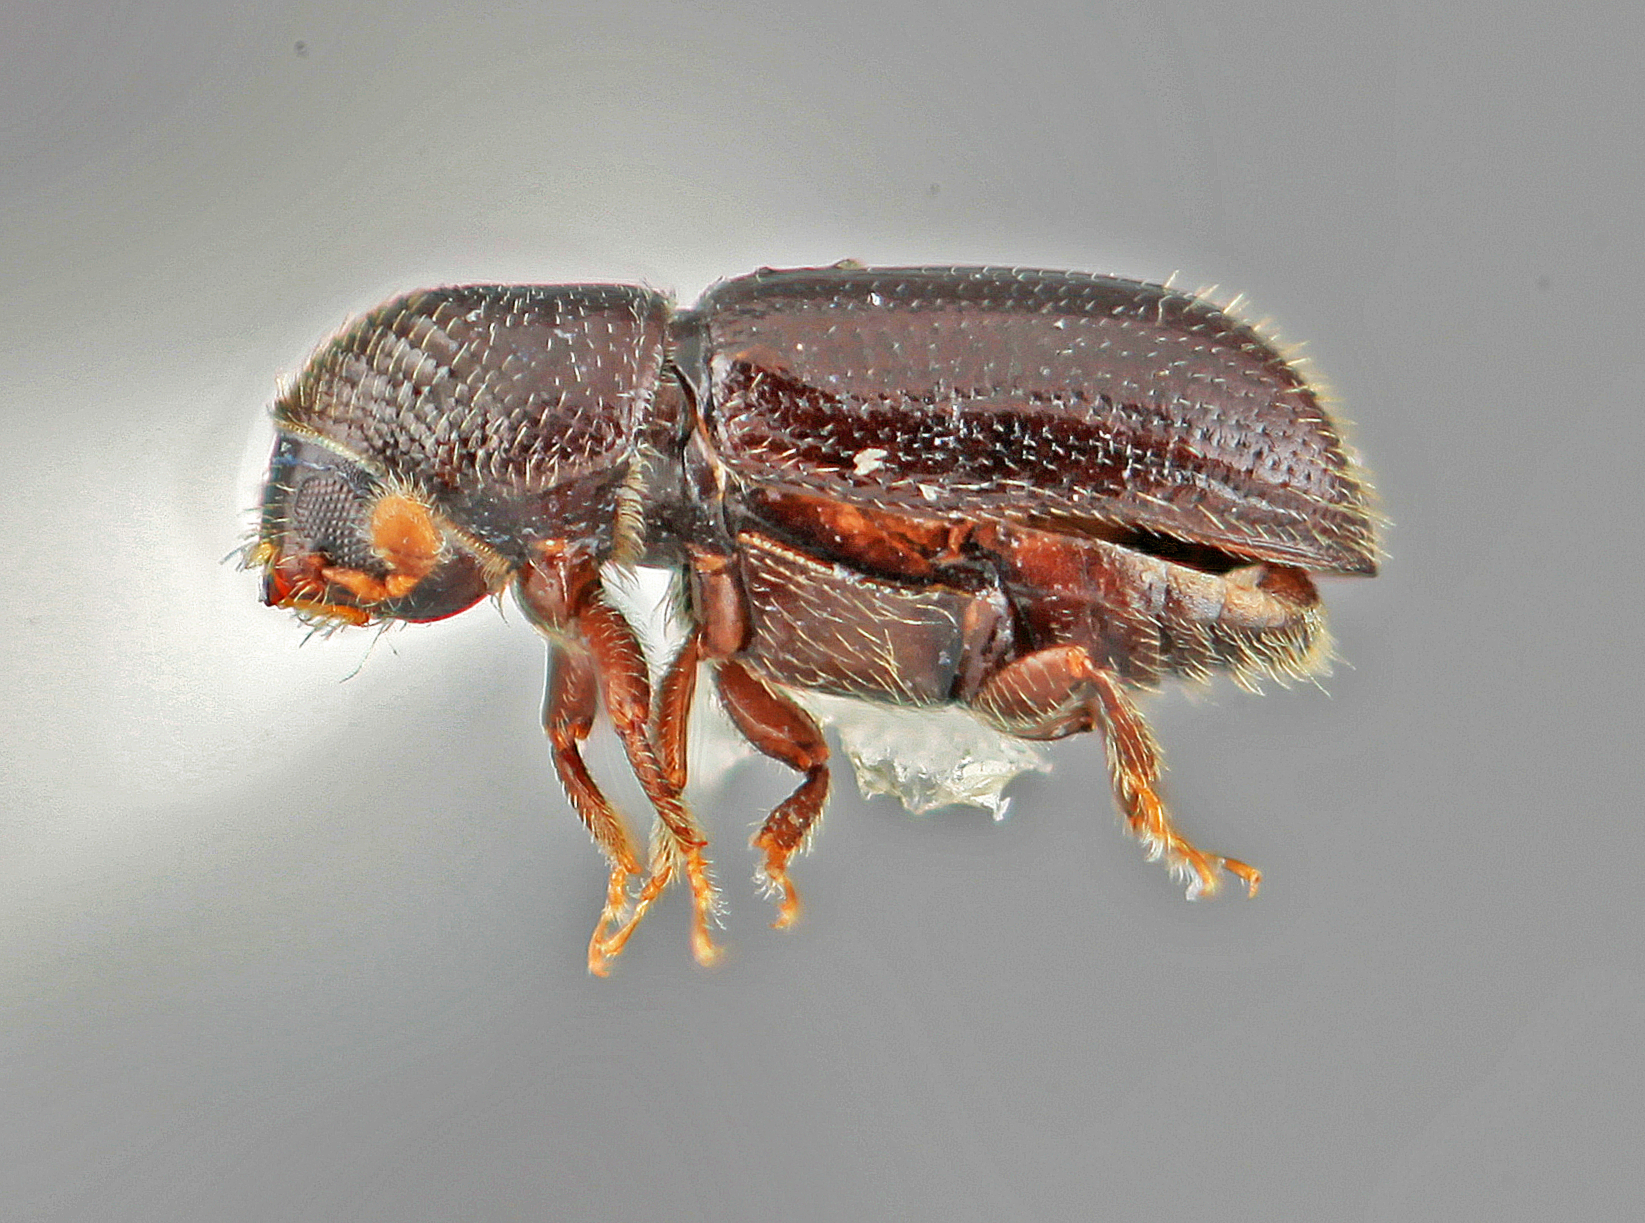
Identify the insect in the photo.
Pityophthorus nigriceps
